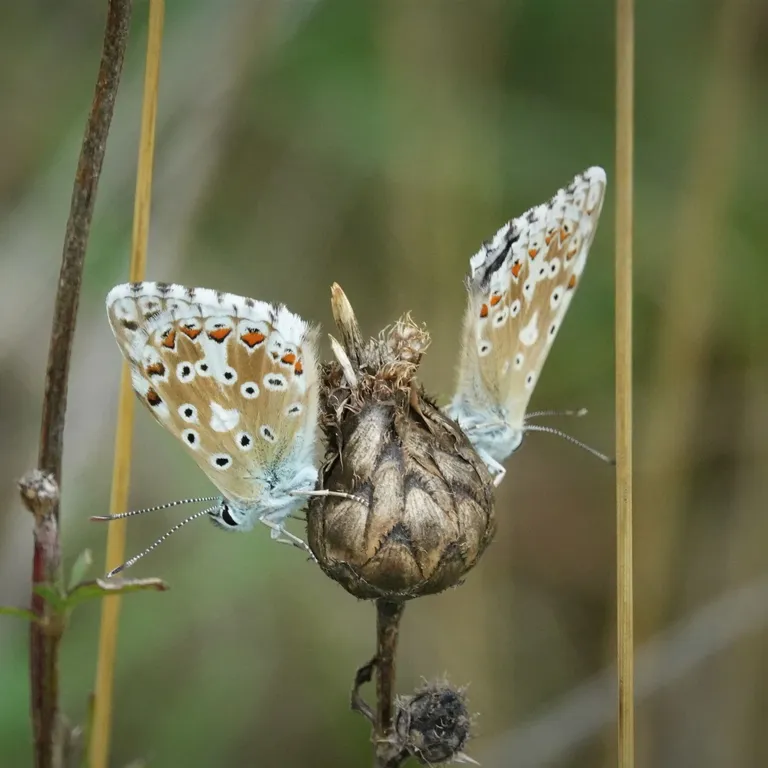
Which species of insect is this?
Lysandra coridon
